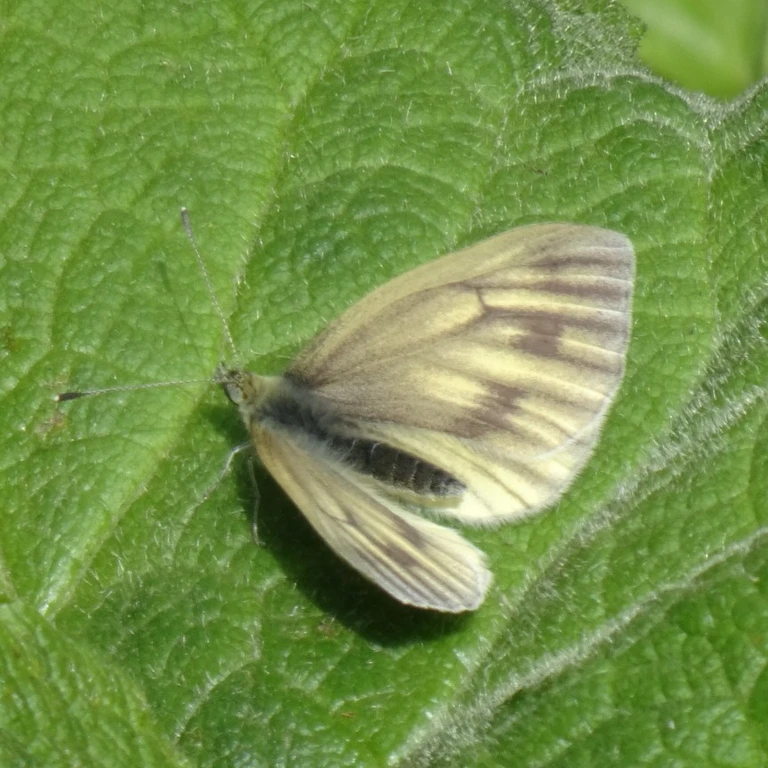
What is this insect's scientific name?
Pieris bryoniae
